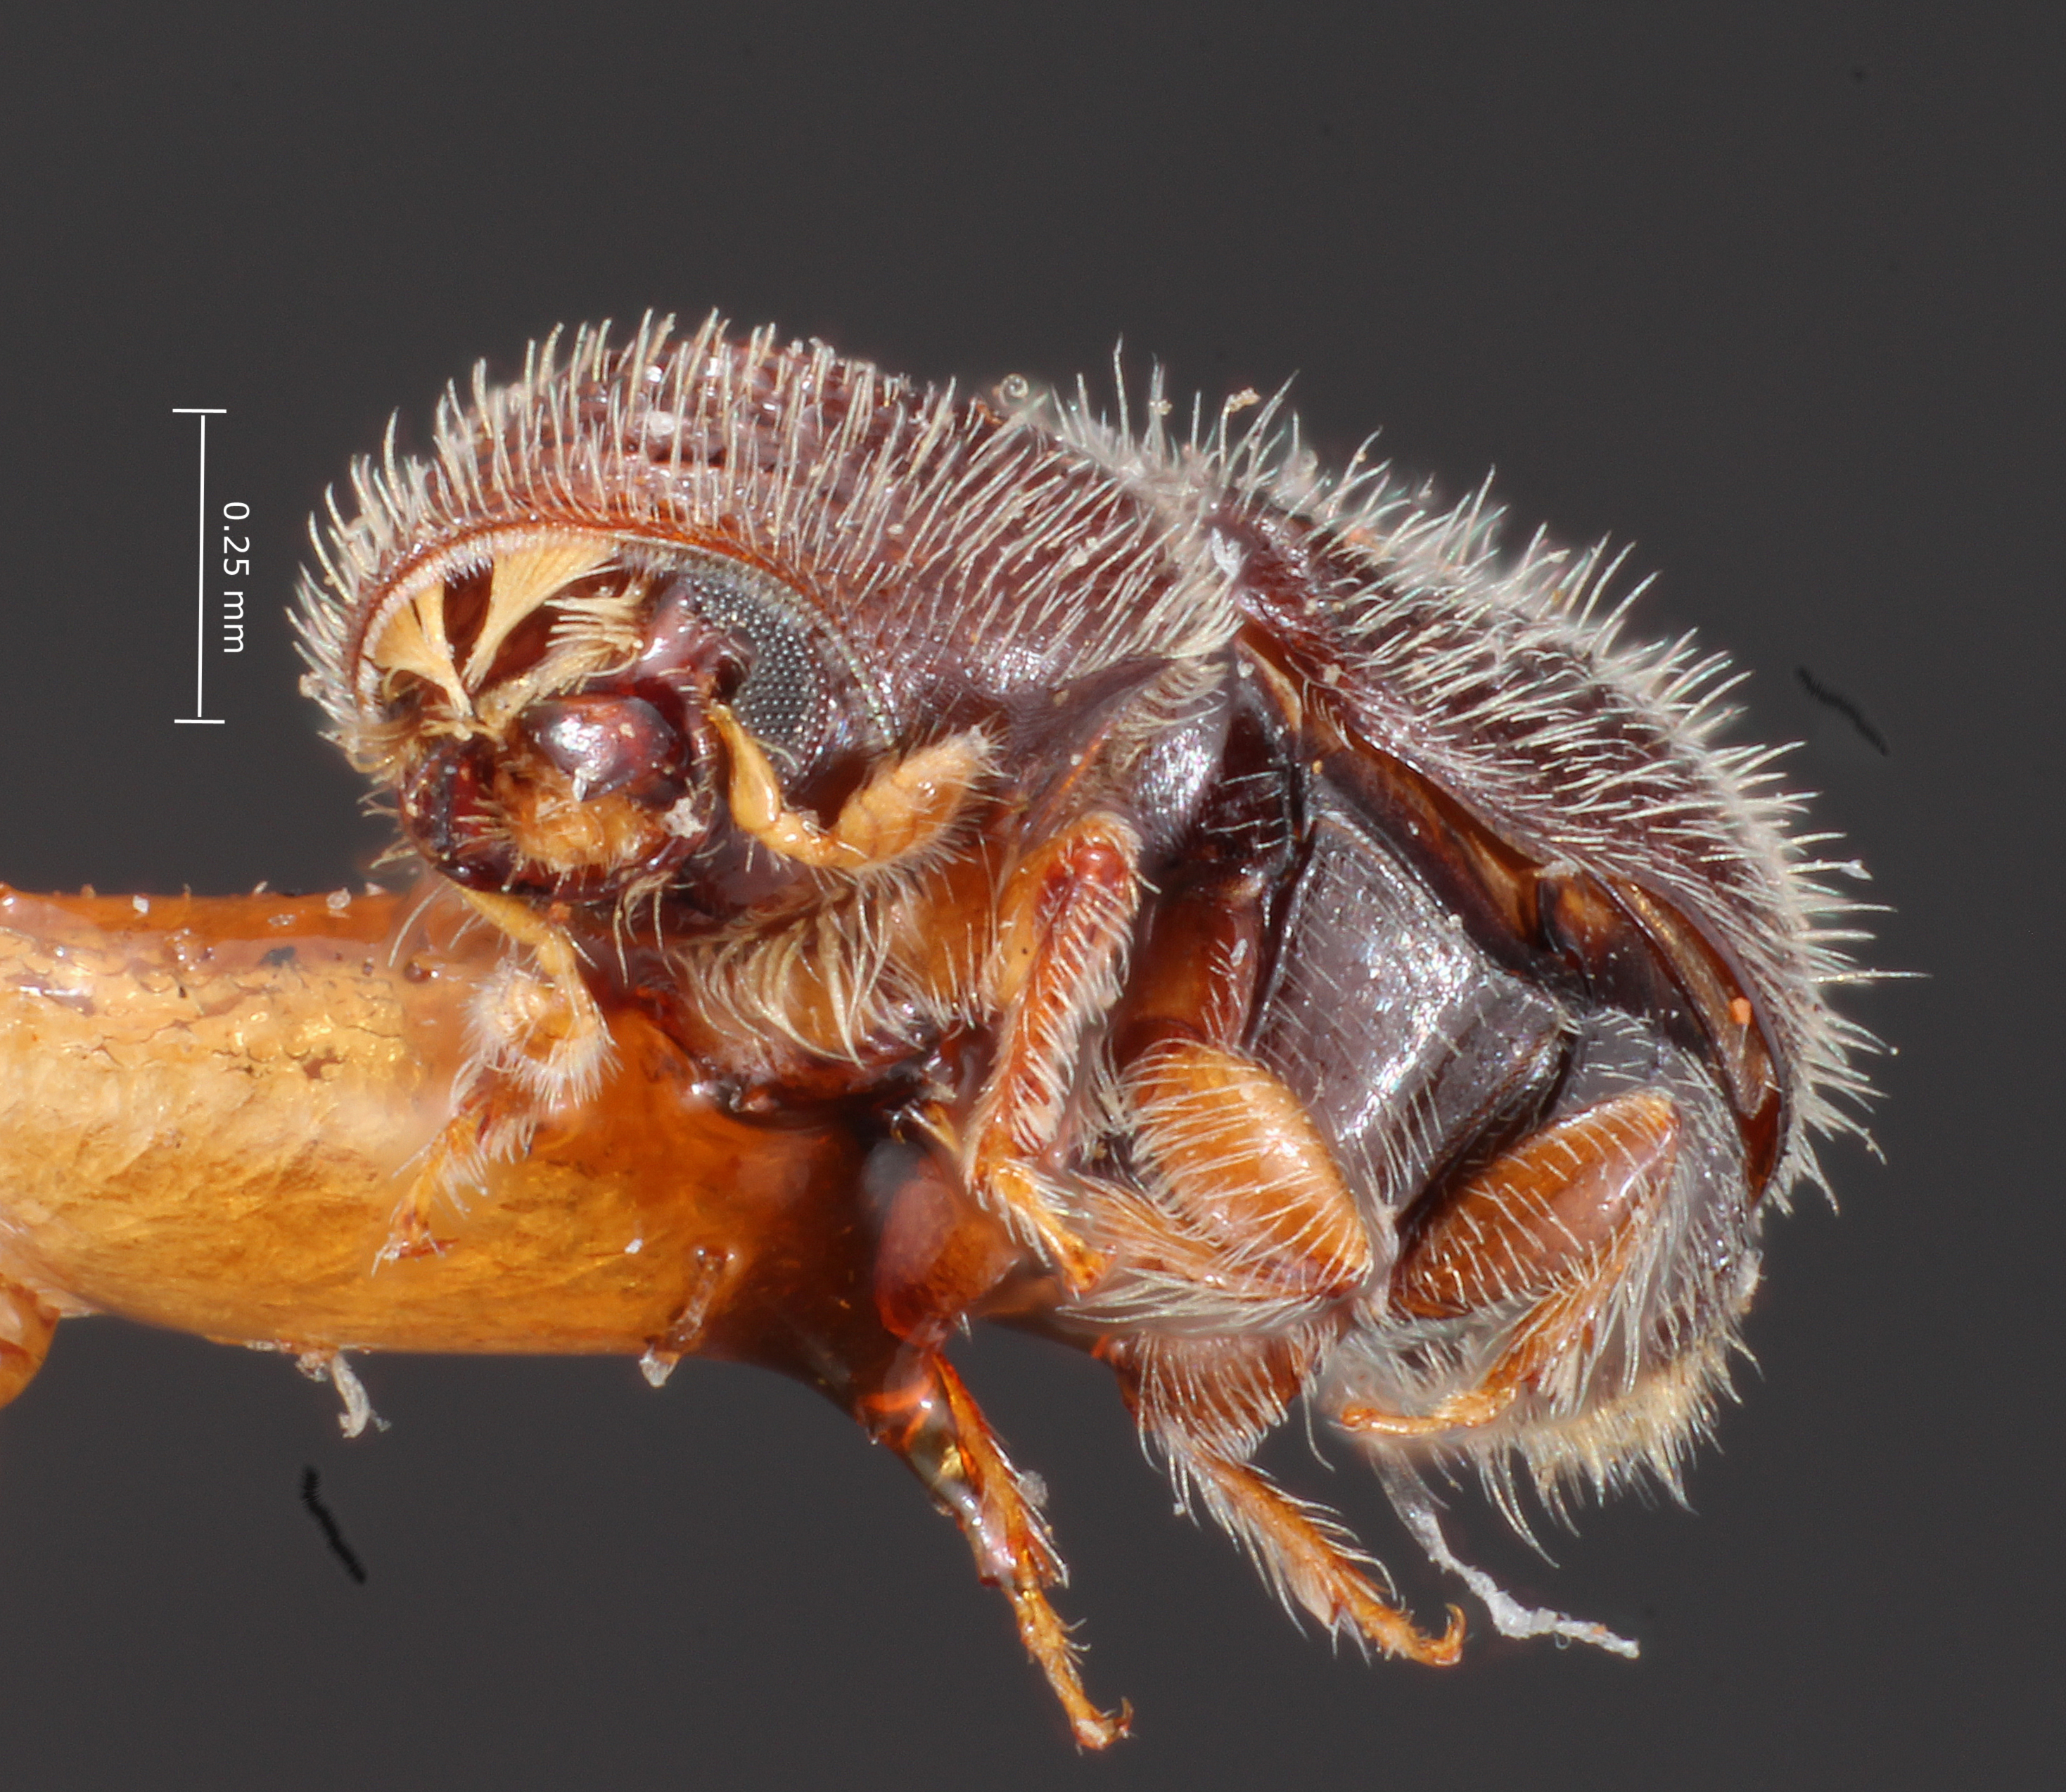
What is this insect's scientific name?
Pseudopityophthorus pubesens
